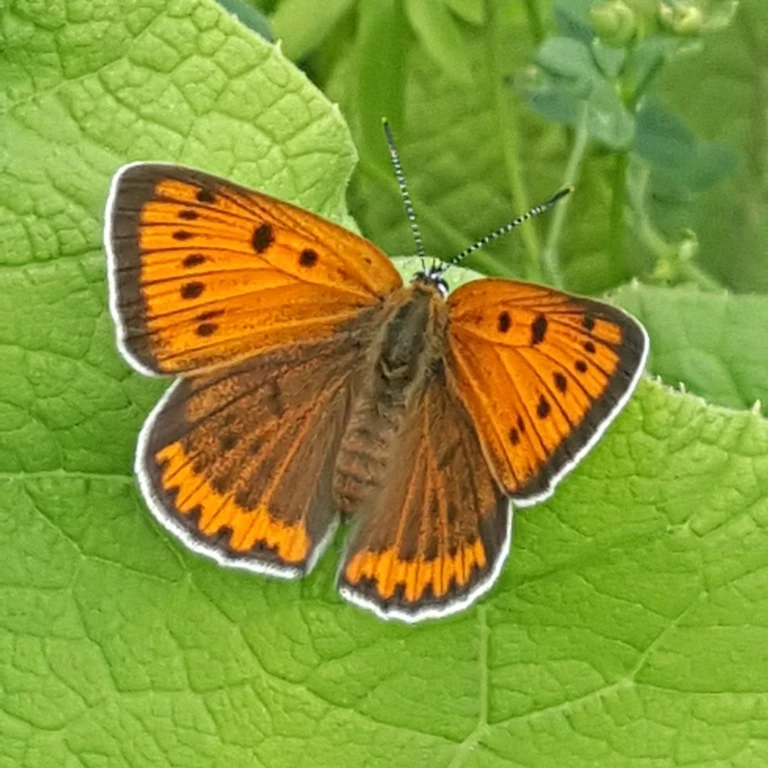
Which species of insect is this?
Lycaena dispar
